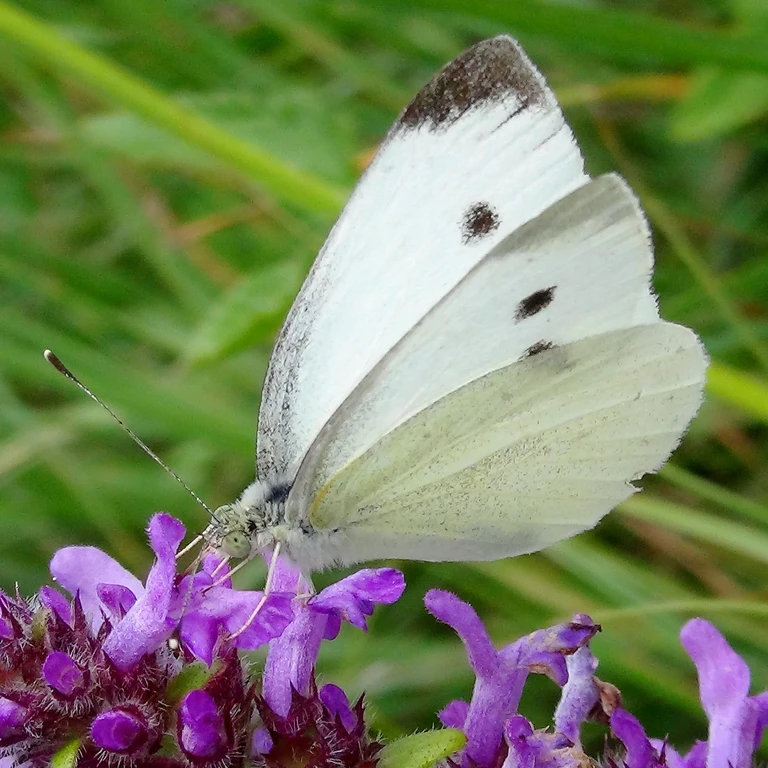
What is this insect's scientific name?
Pieris rapae
